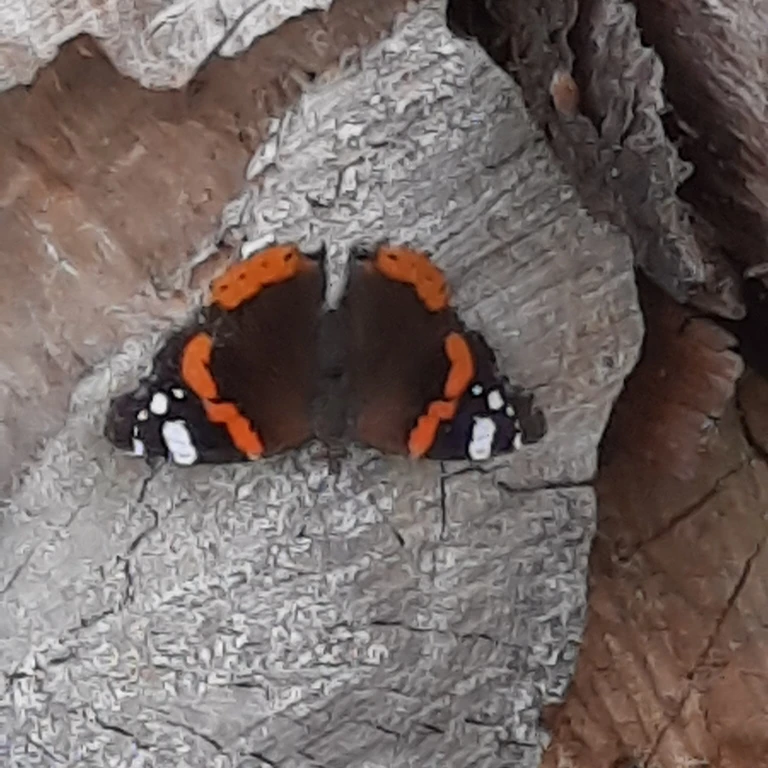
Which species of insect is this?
Vanessa atalanta
